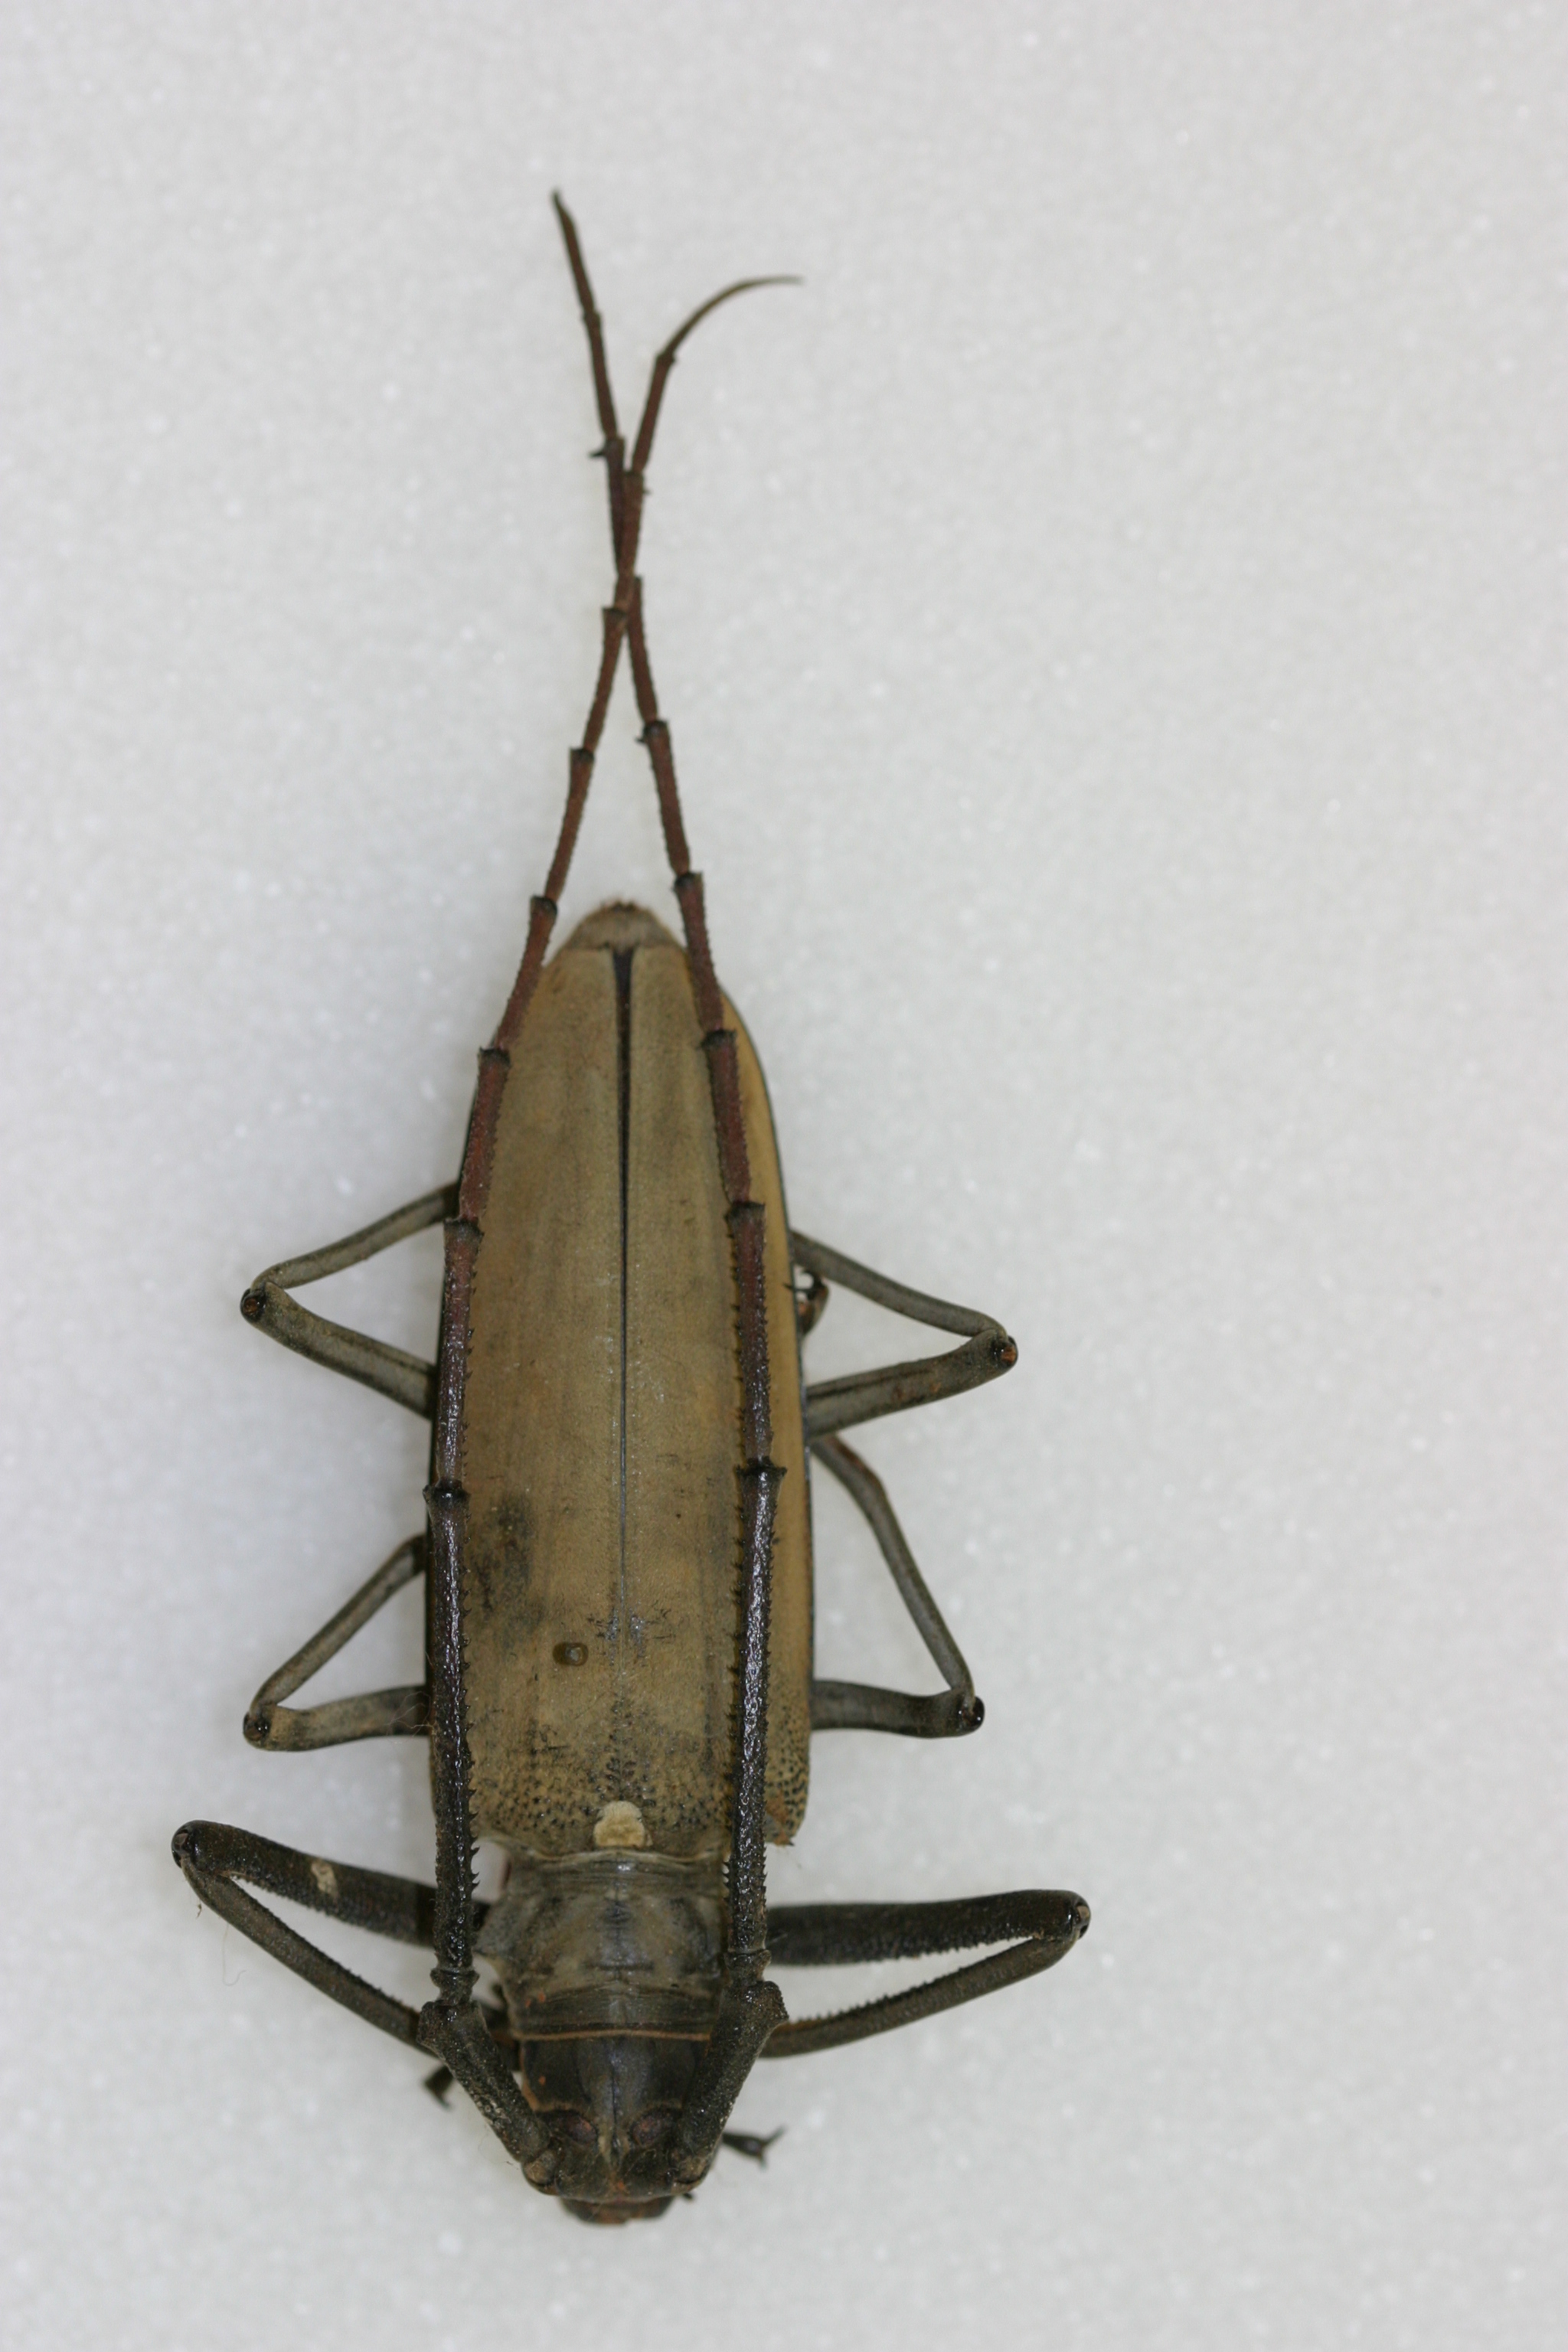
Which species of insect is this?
Batocera strandi
